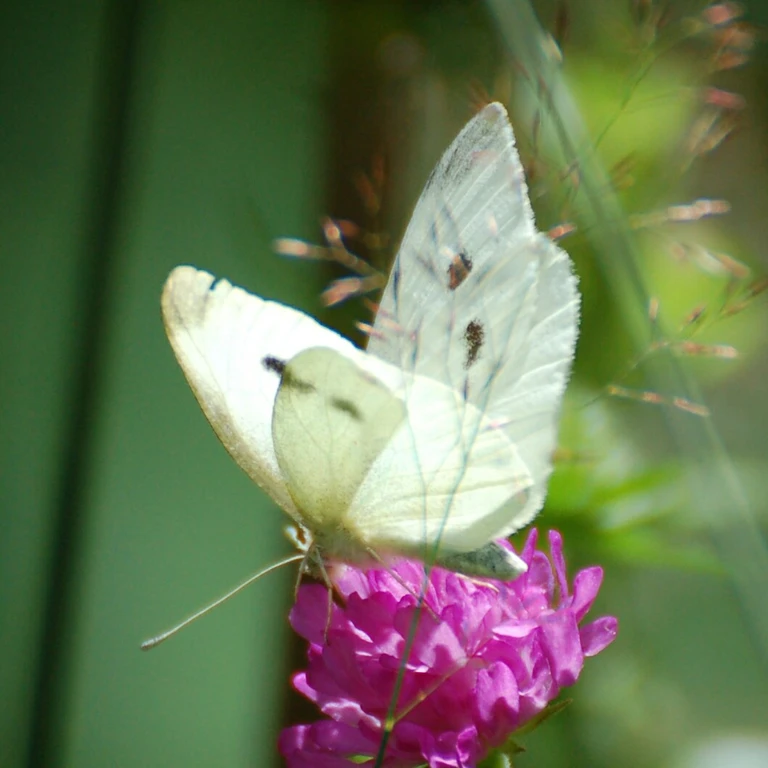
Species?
Pieris rapae
